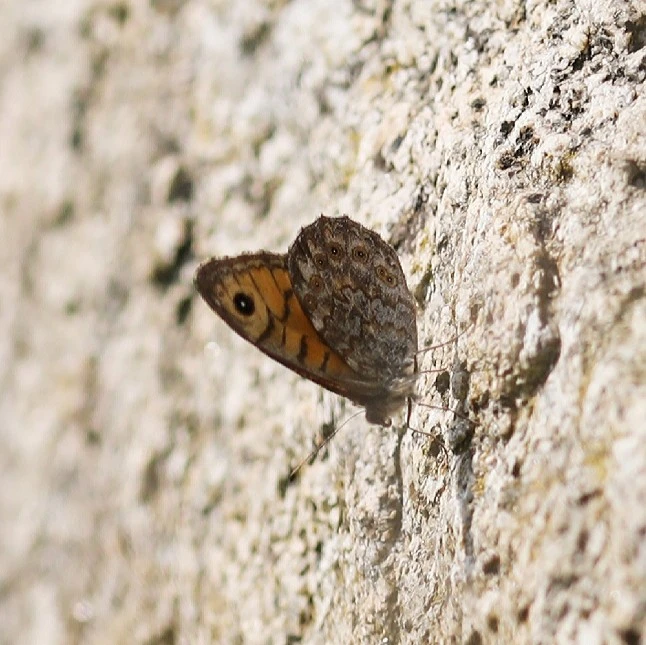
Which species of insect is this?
Lasiommata megera (also Pararge megera)
